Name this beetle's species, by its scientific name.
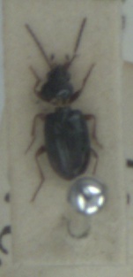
Bembidion guttula
